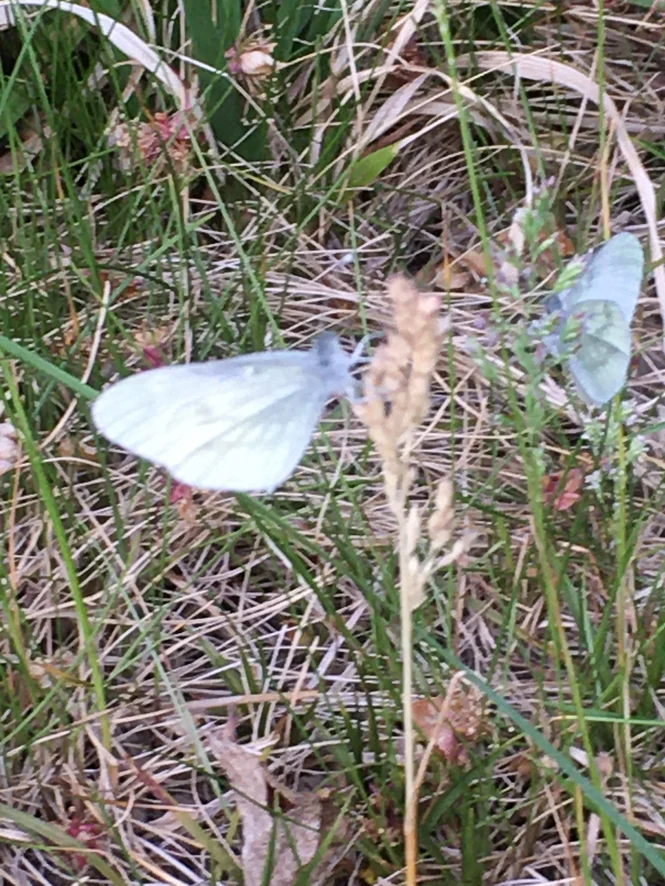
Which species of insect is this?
Leptidea sinapis/juvernica
